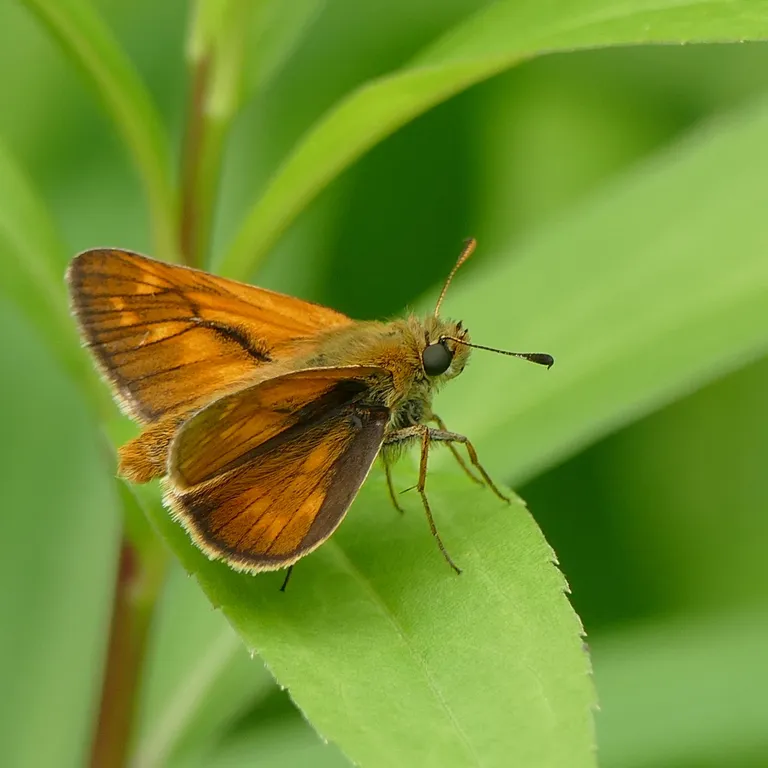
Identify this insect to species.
Ochlodes sylvanus (also Ochlodes venata)
